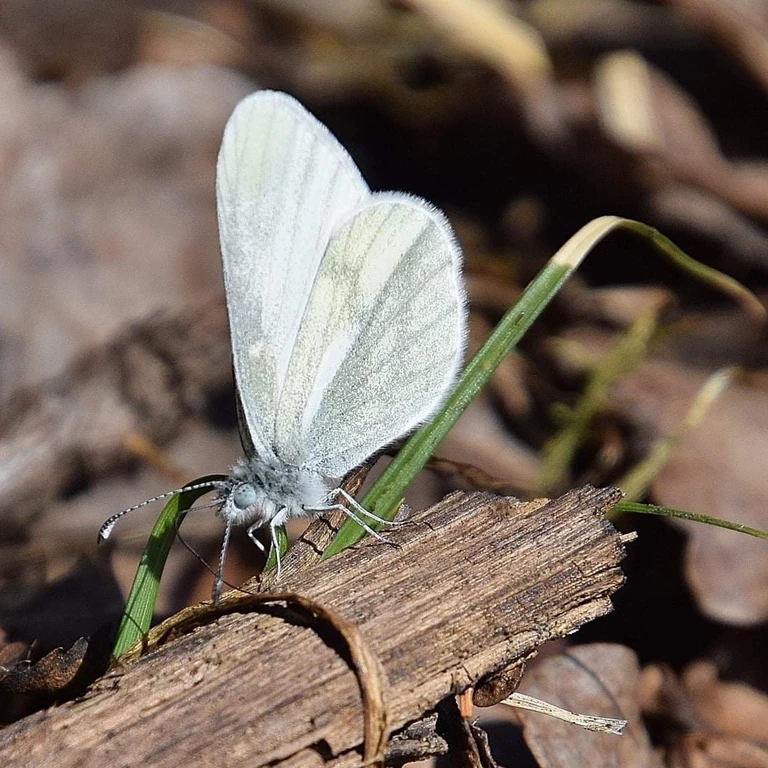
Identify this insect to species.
Leptidea sinapis/juvernica
